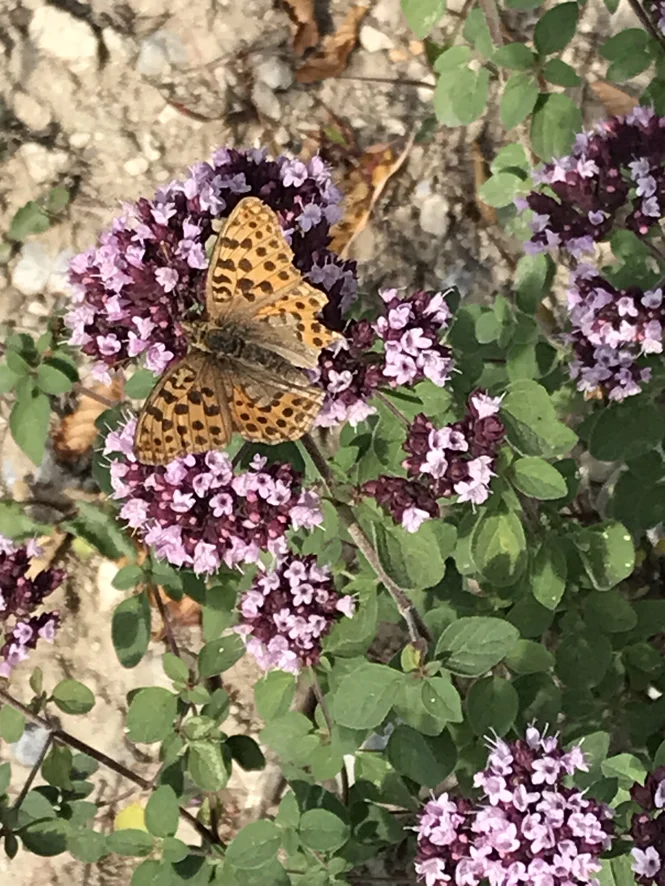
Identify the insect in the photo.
Issoria lathonia
